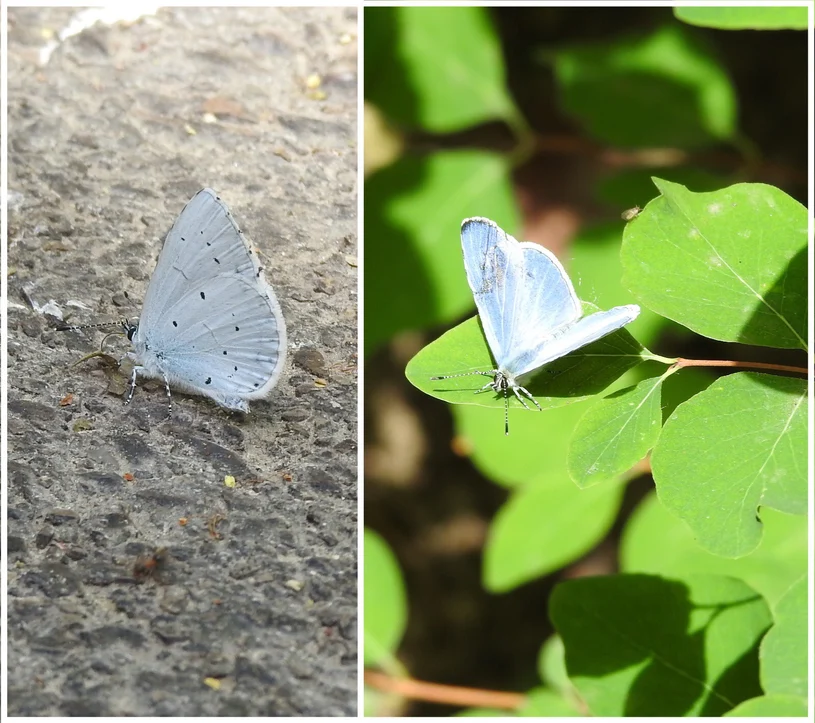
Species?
Celastrina argiolus
